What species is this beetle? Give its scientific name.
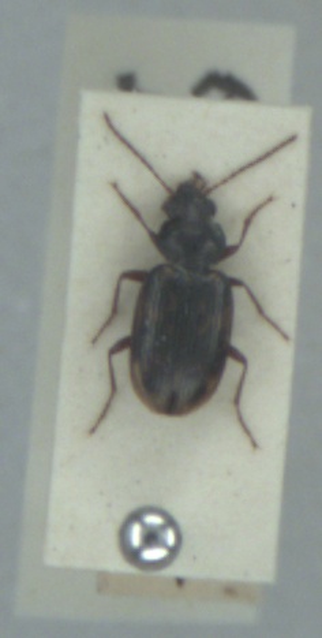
Bembidion varium
